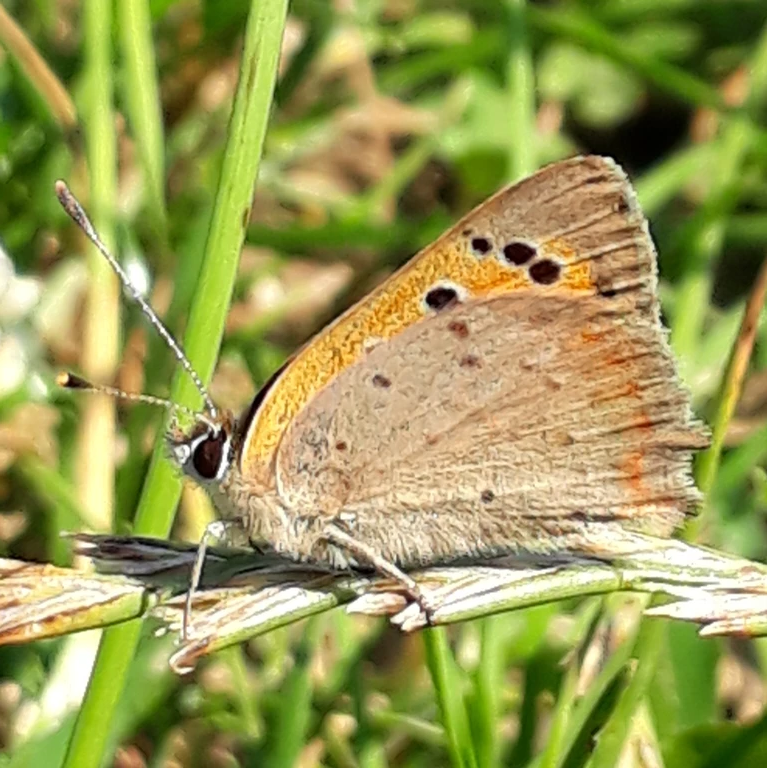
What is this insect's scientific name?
Lycaena phlaeas
